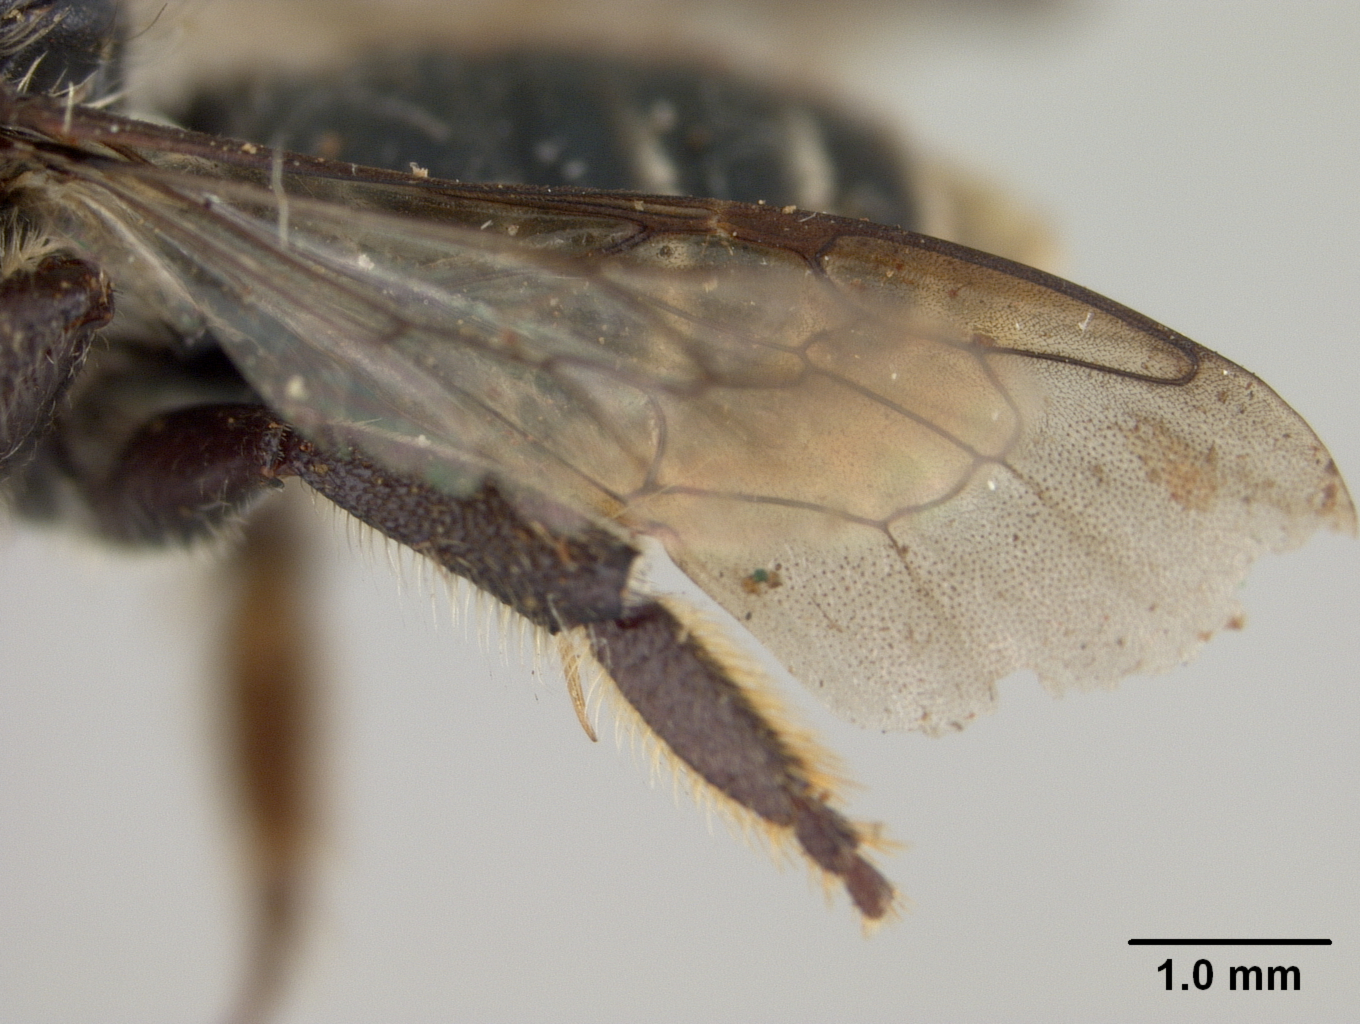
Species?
Megachile aspera
